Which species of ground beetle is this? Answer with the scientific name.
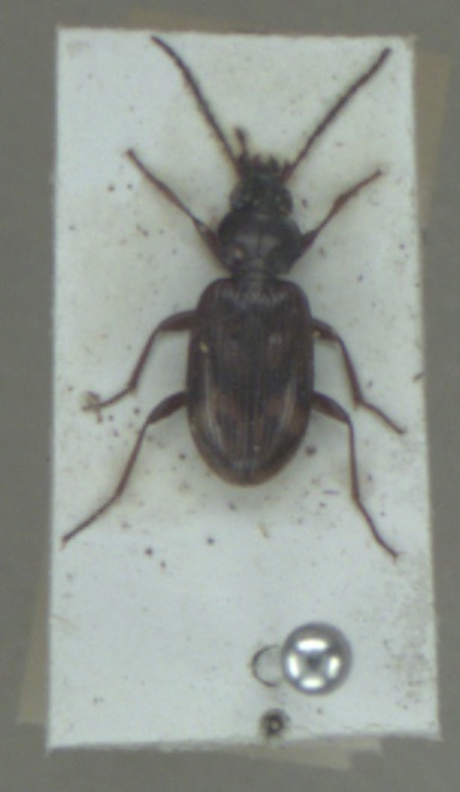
Bembidion dentellum
